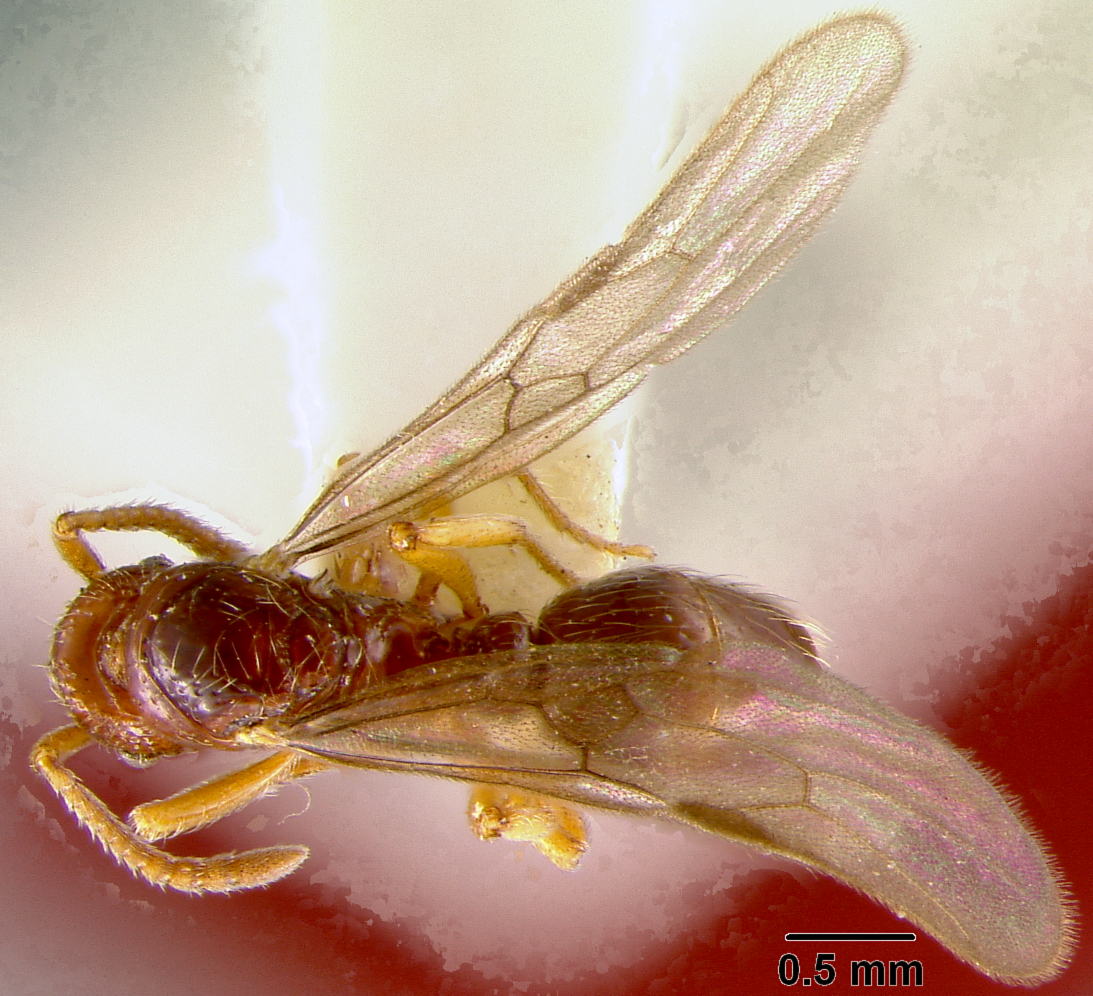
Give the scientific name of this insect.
Wheeleripone aterrima
